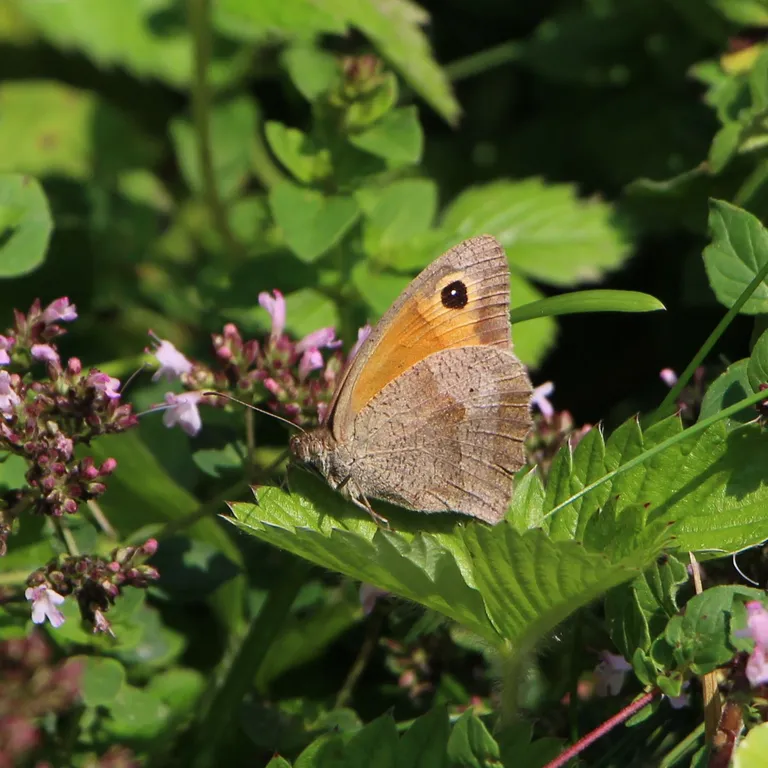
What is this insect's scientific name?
Maniola jurtina
